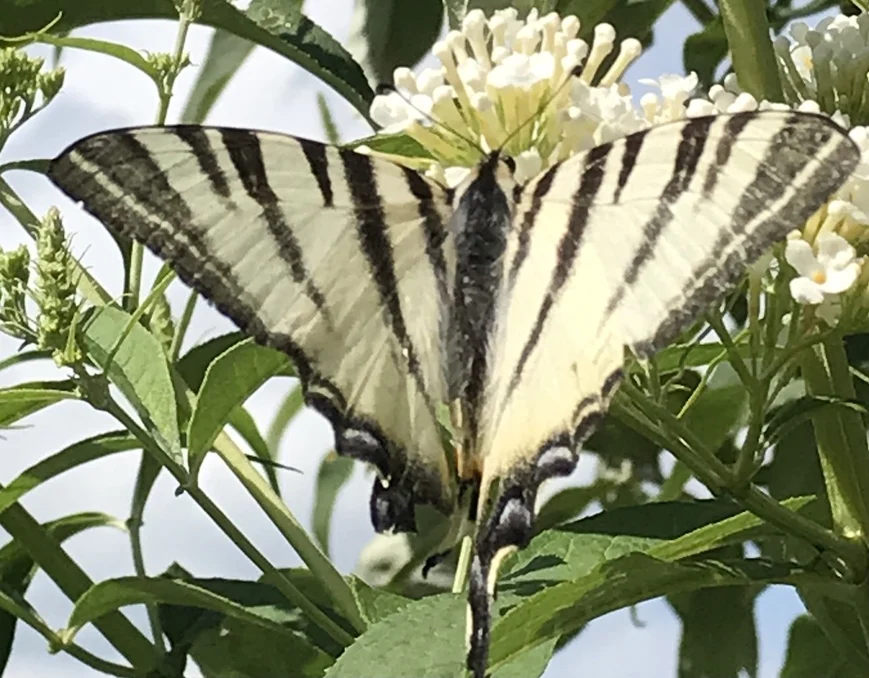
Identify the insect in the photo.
Iphiclides podalirius
